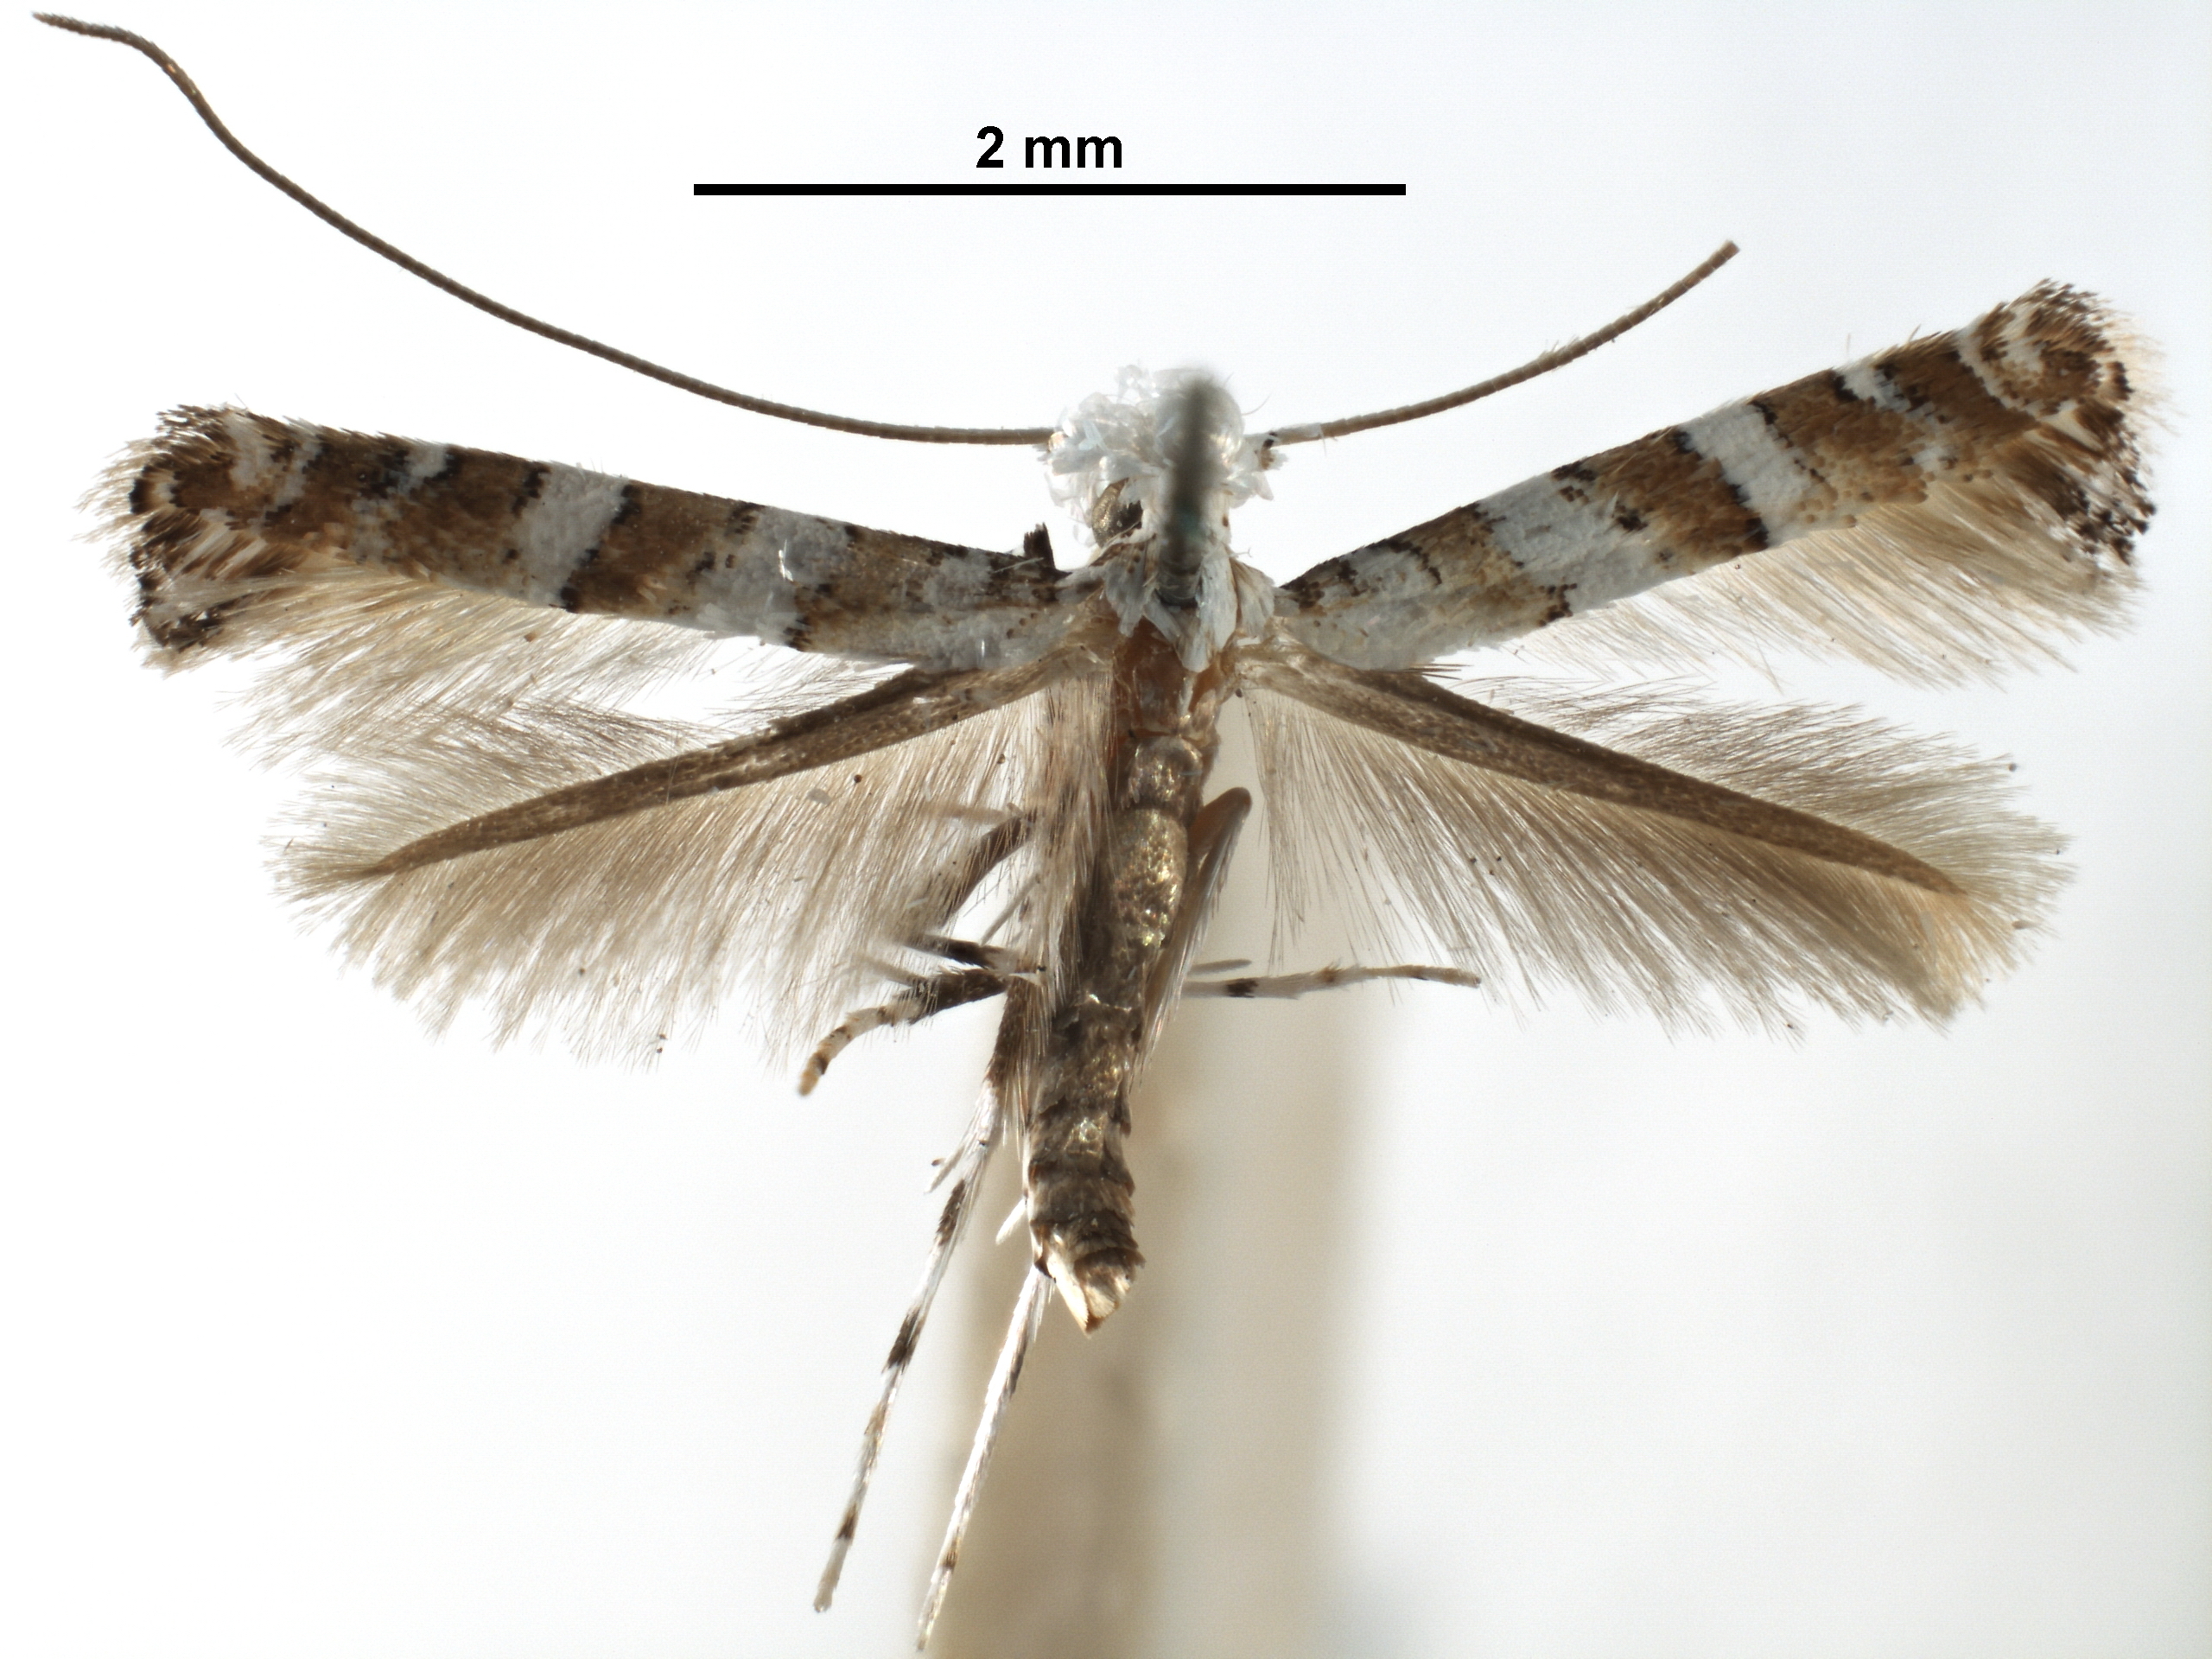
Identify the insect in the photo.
Spulerina astaurota
